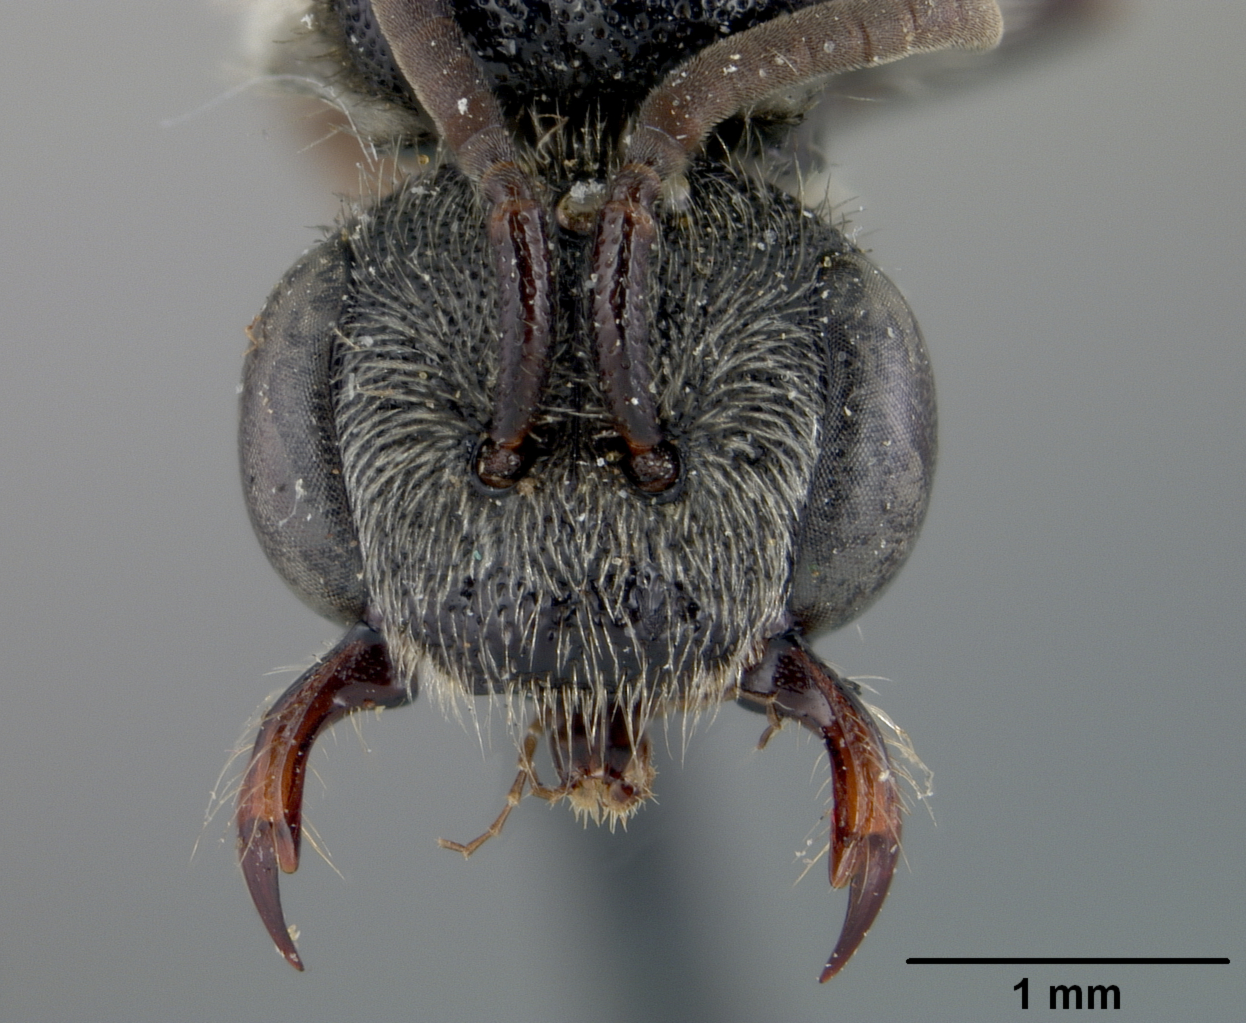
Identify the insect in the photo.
Sphecodes prosphorus
